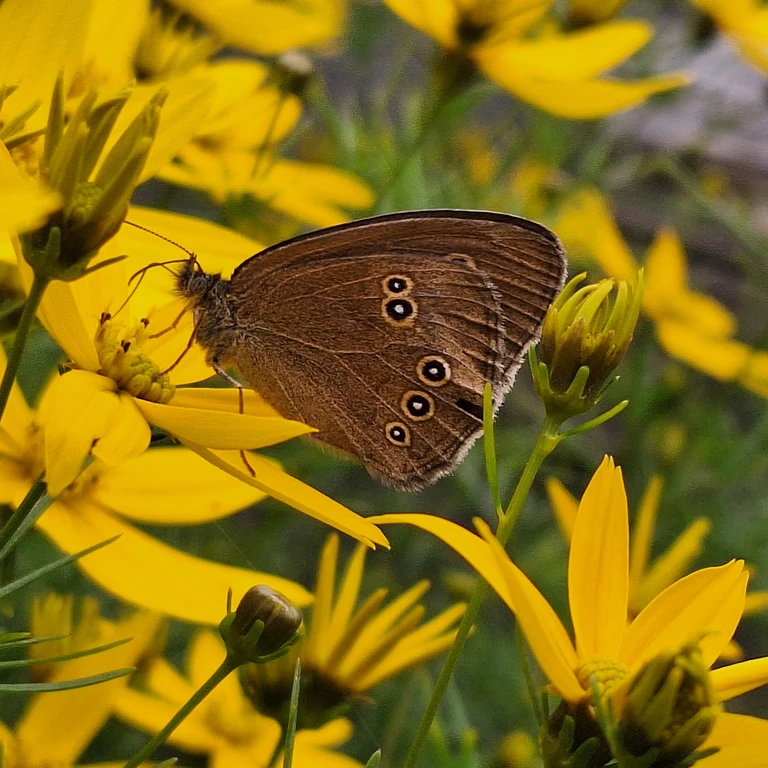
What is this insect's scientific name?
Aphantopus hyperantus
